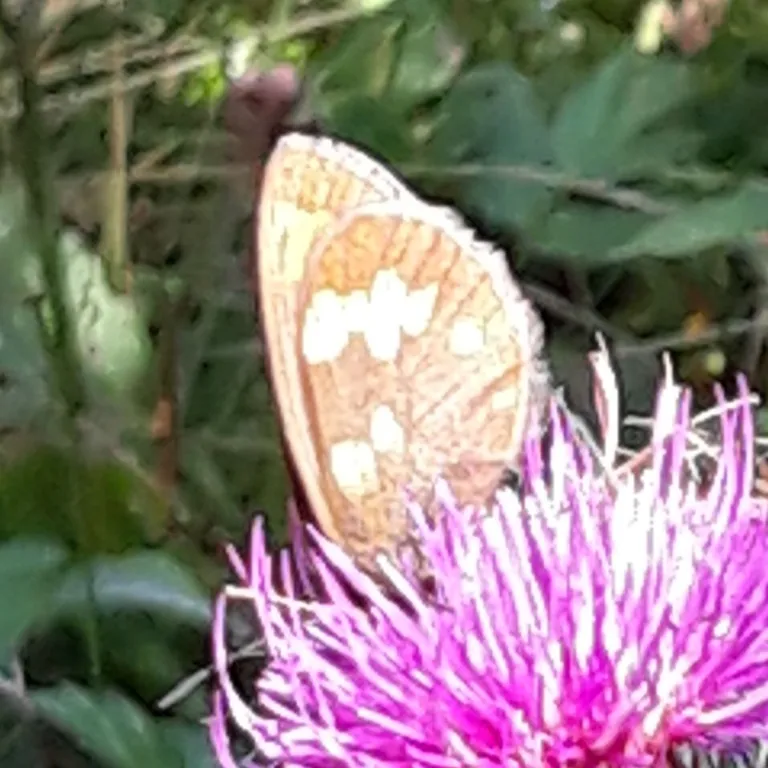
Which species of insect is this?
Erebia manto
